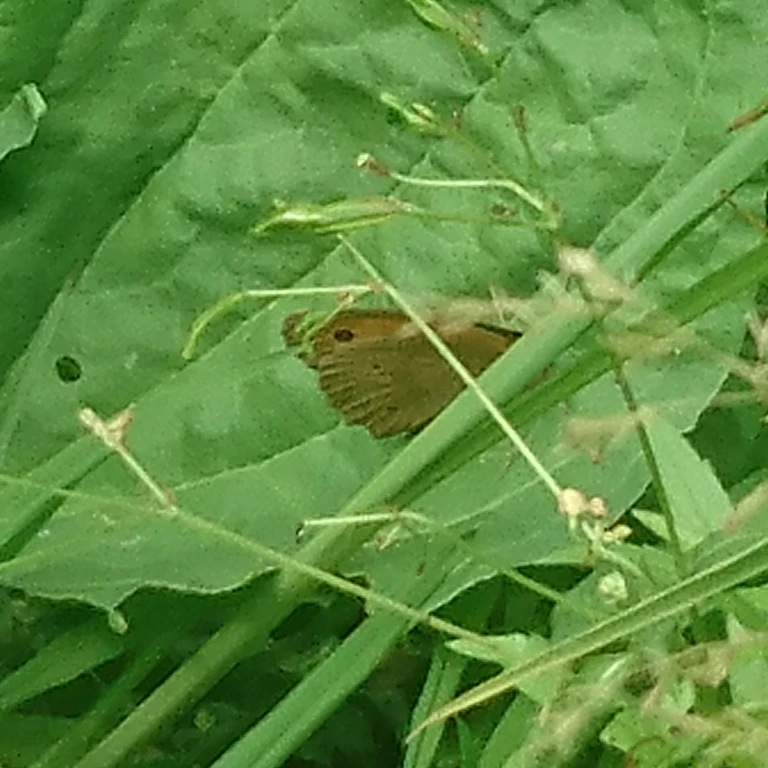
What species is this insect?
Maniola jurtina
